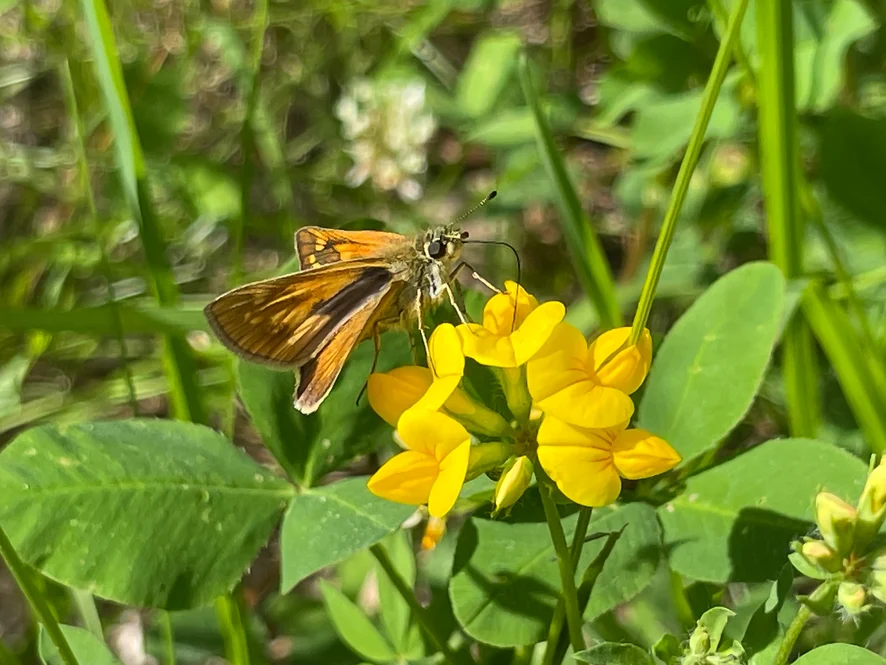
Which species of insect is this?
Ochlodes sylvanus (also Ochlodes venata)
